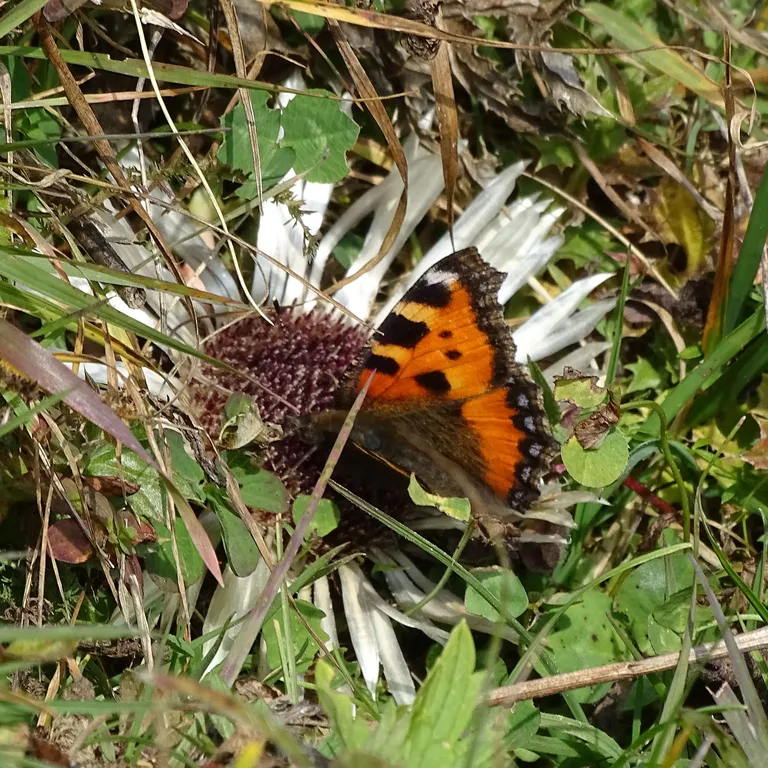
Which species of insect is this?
Aglais urticae
